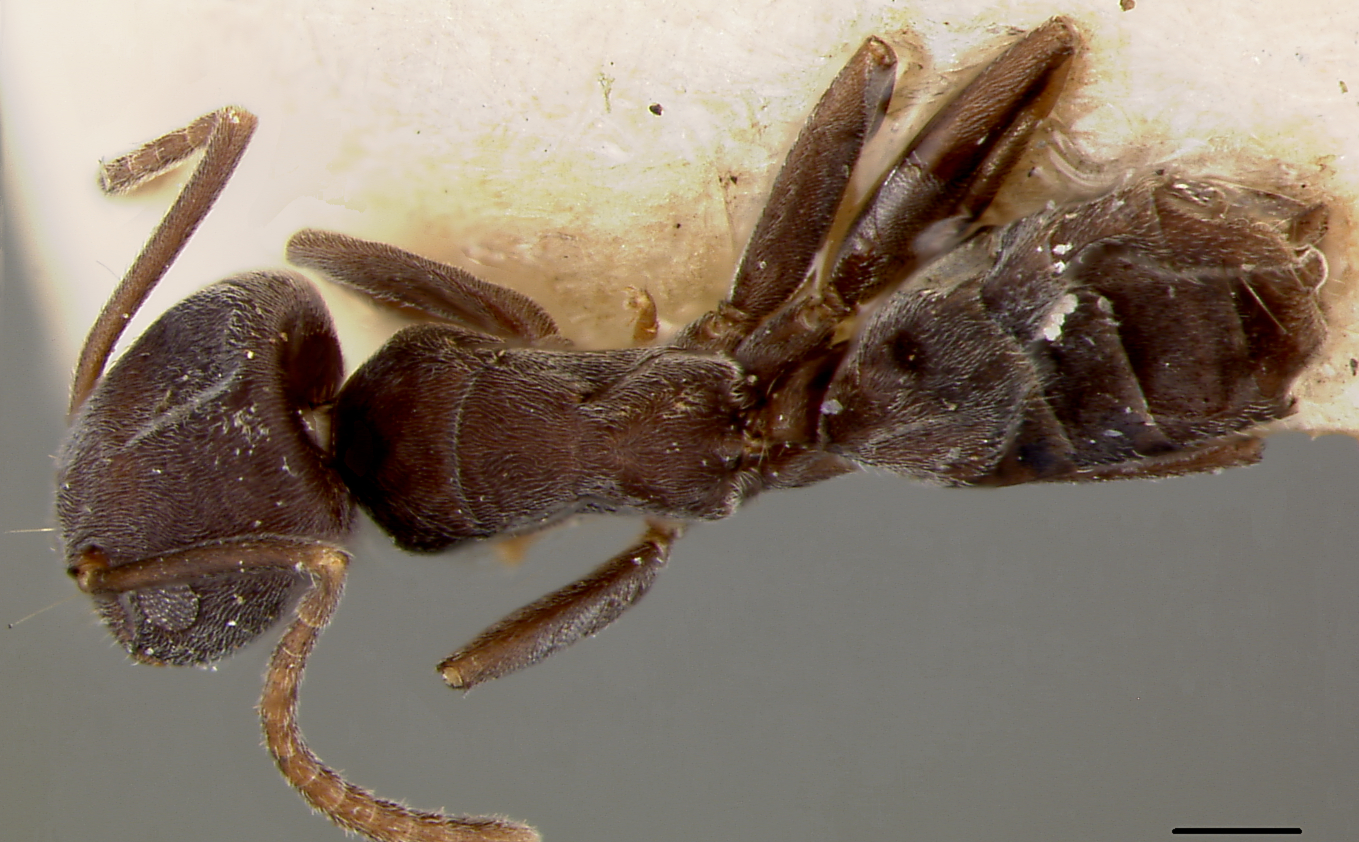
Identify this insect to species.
Tapinoma opacum
